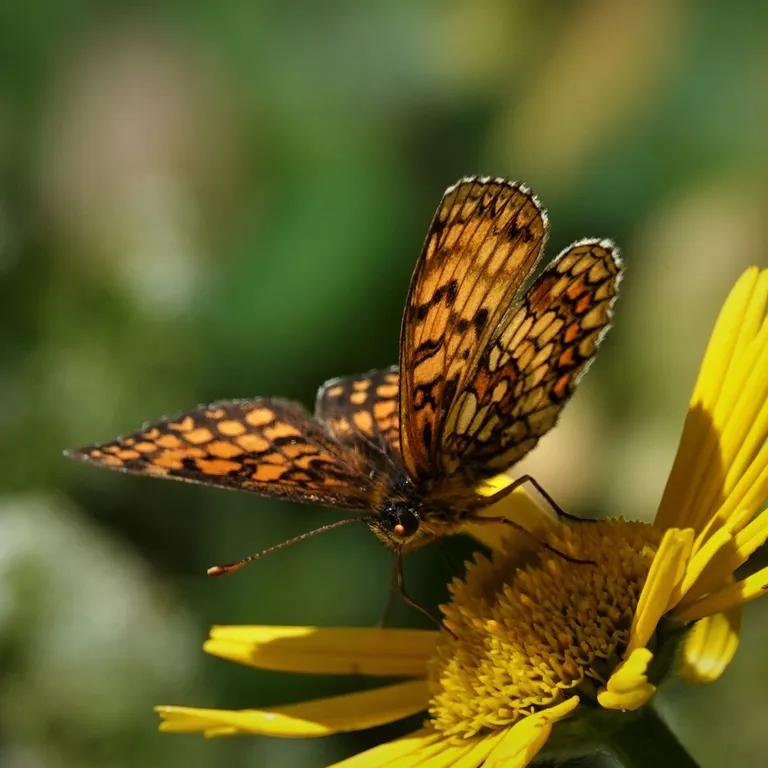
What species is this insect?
Melitaea athalia
